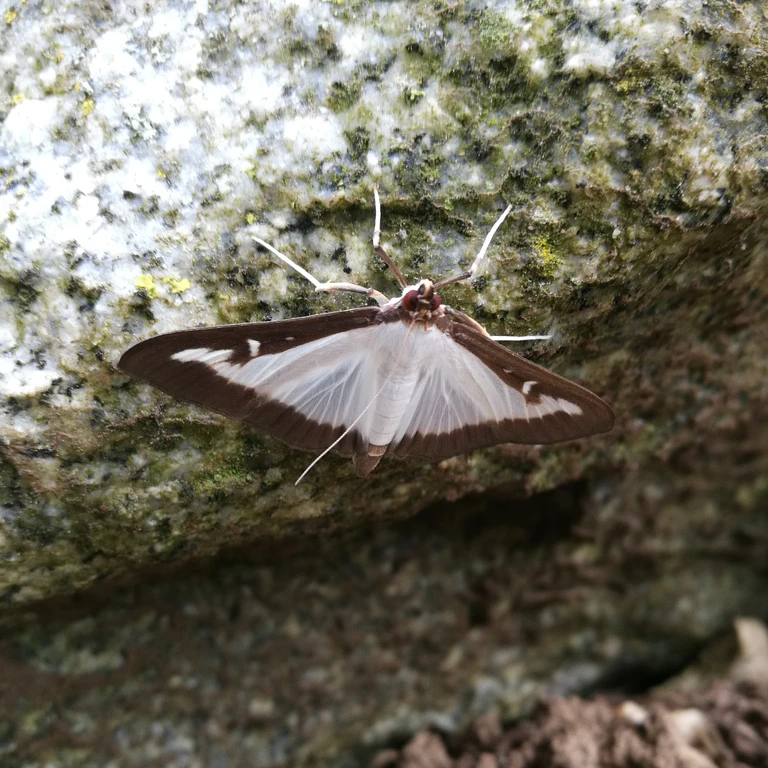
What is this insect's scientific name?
Cydalima perspectalis
